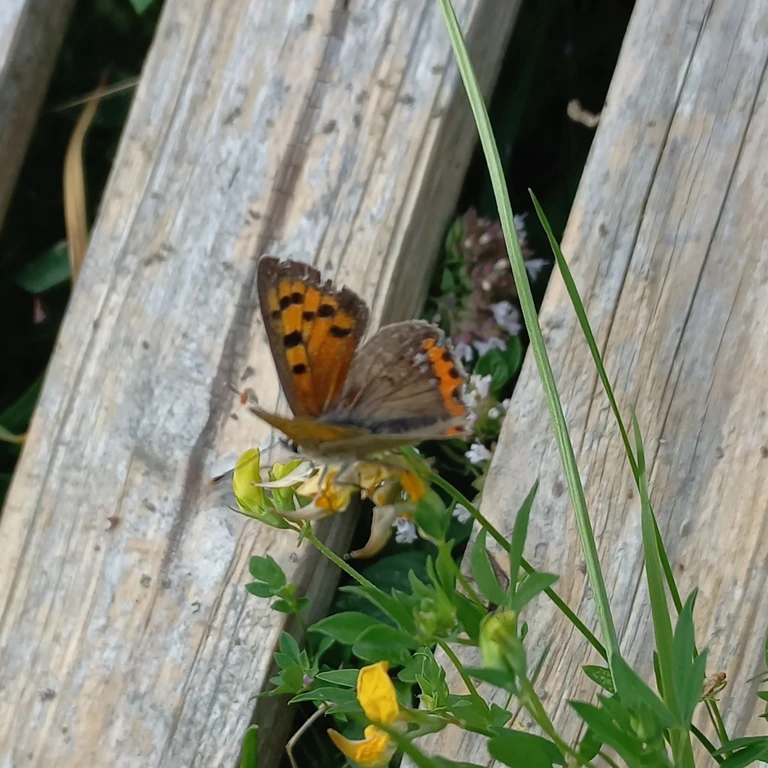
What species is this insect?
Lycaena phlaeas
